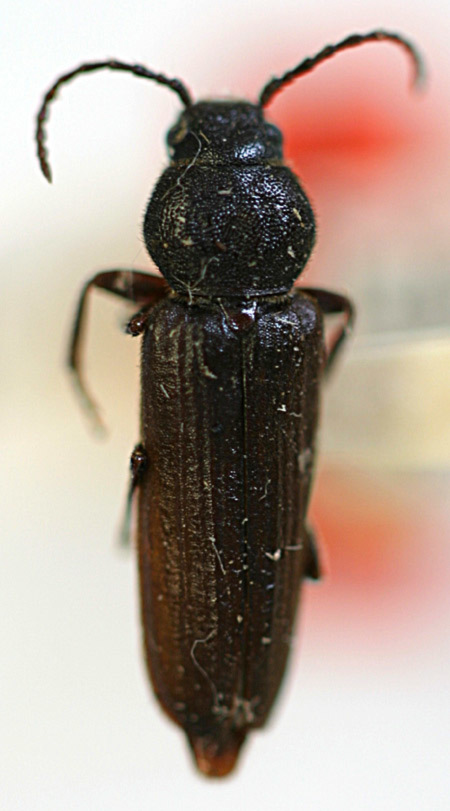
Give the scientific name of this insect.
Asemum striatum (also Asemum parvicorne)
